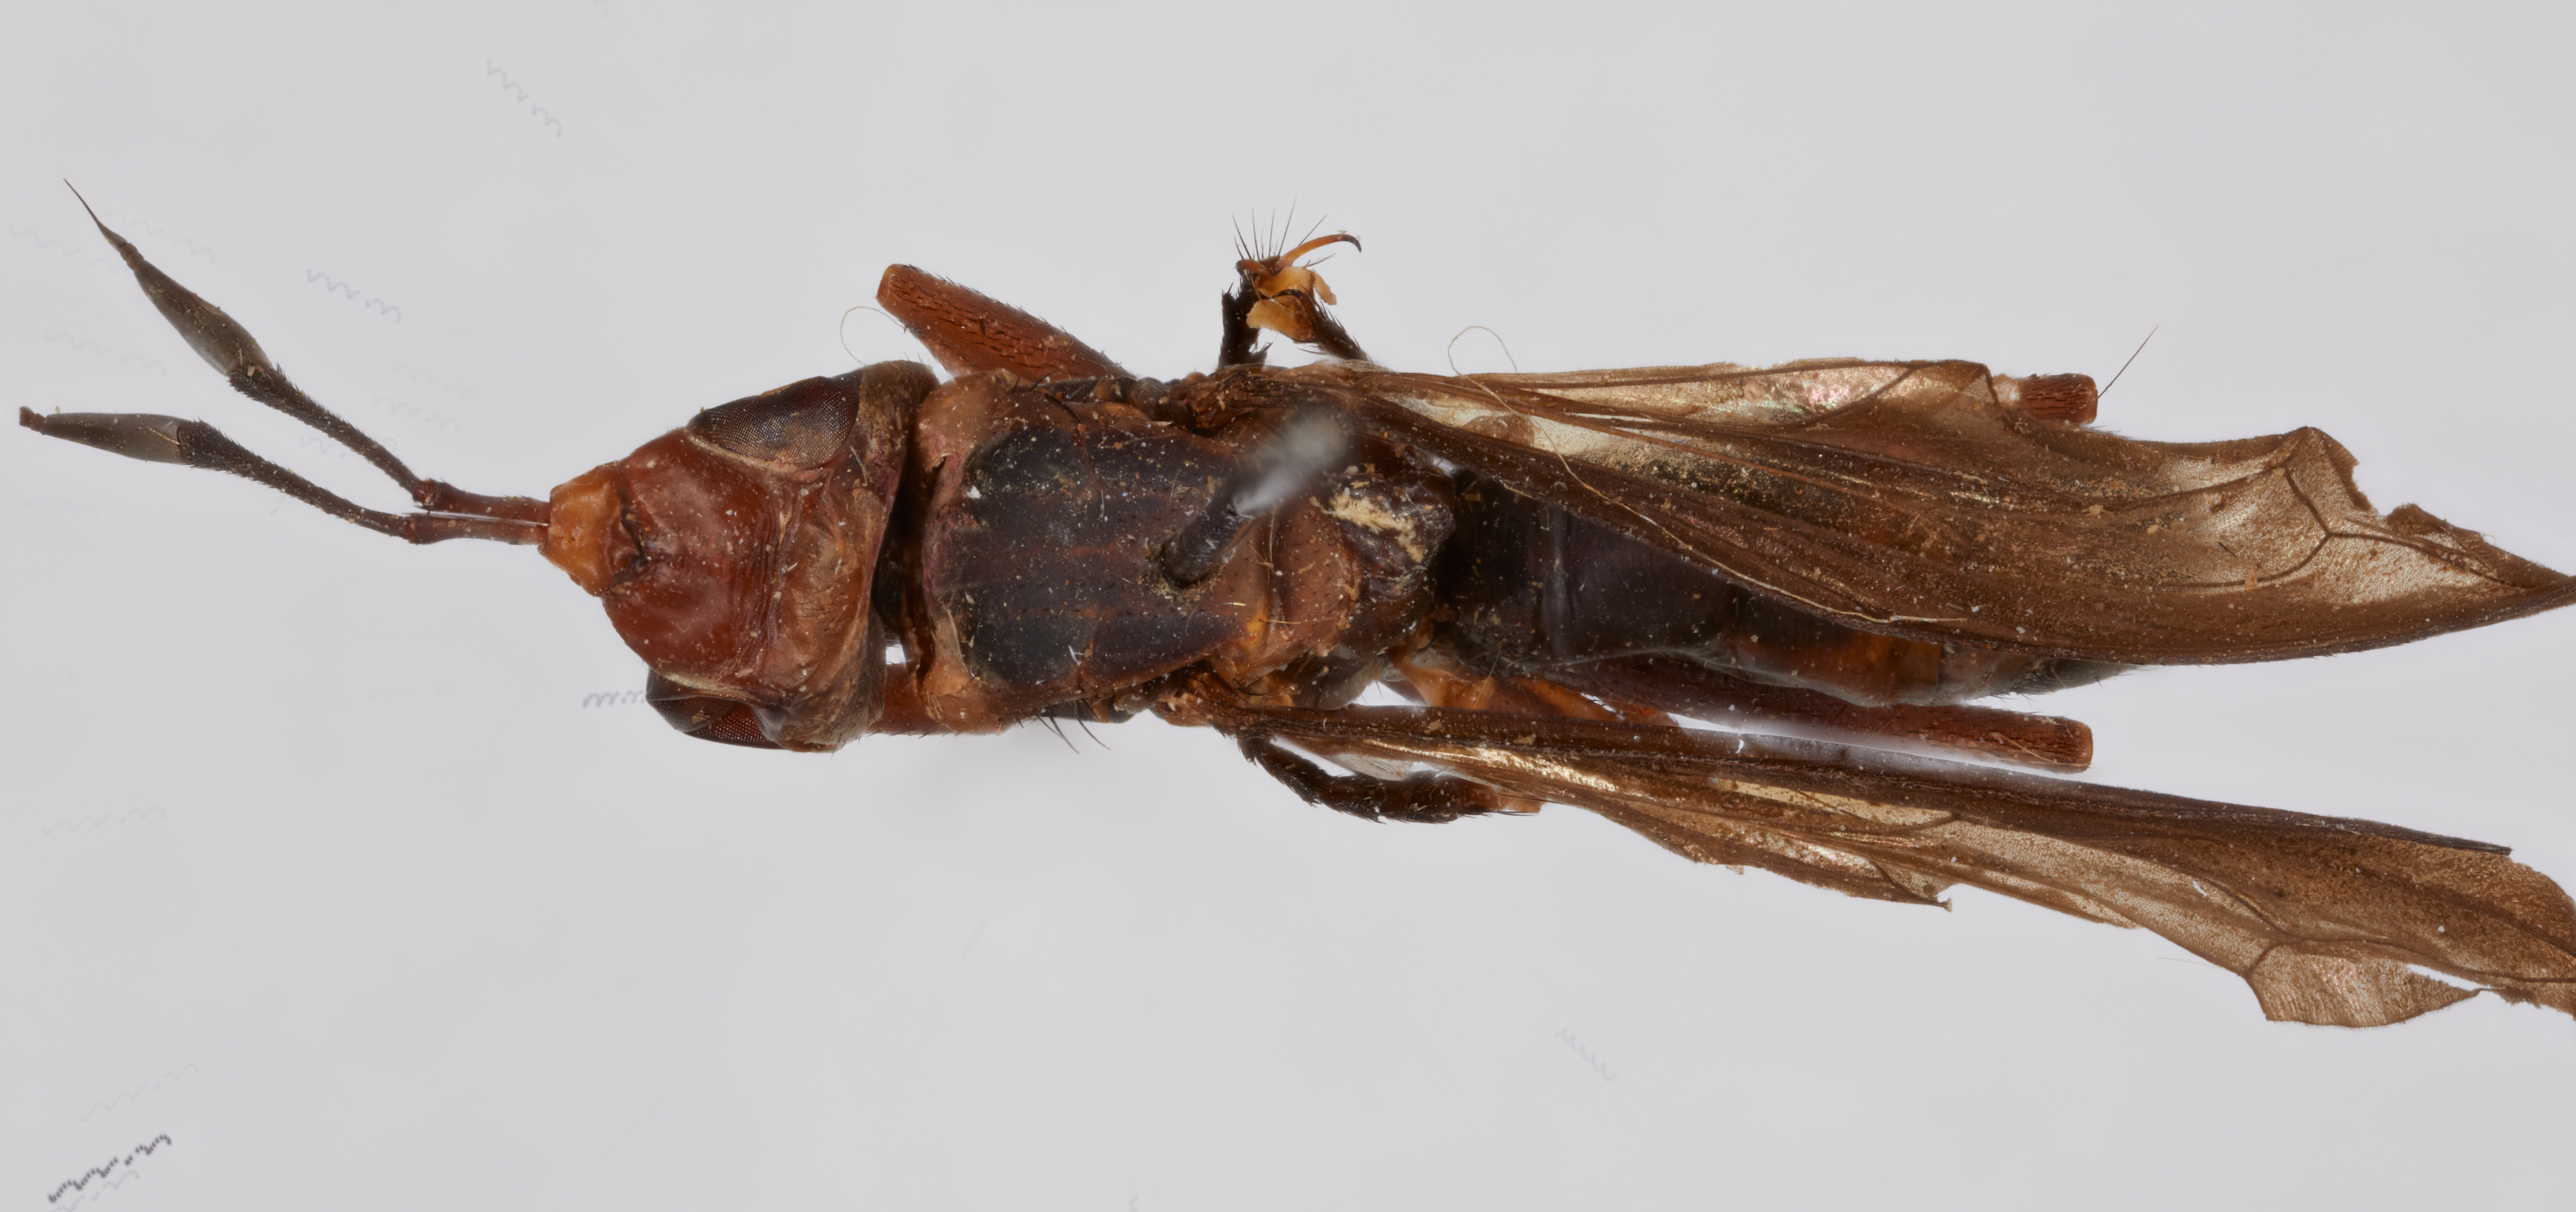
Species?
Conops maculiventris
